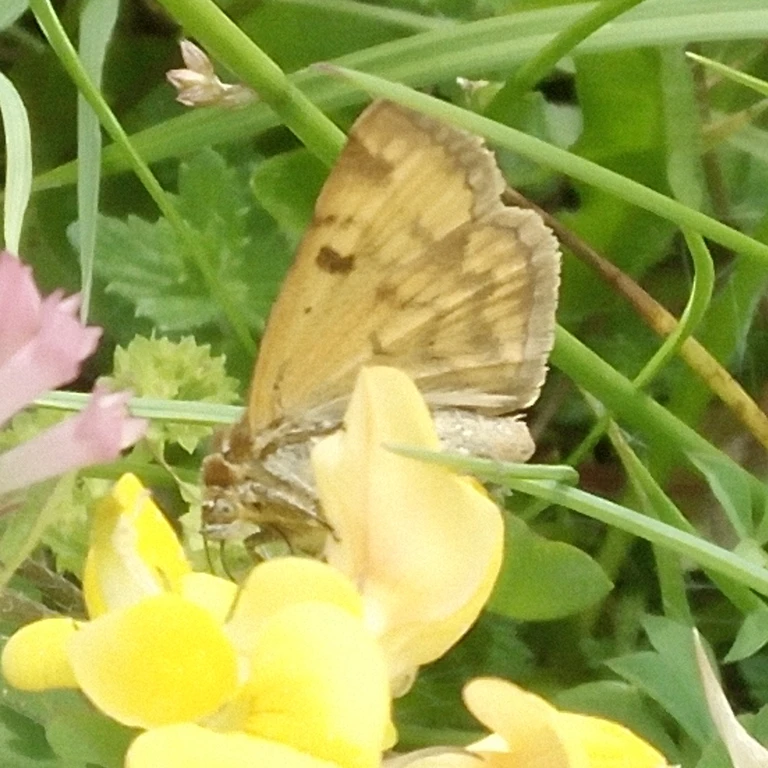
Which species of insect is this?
Euclidia glyphica
